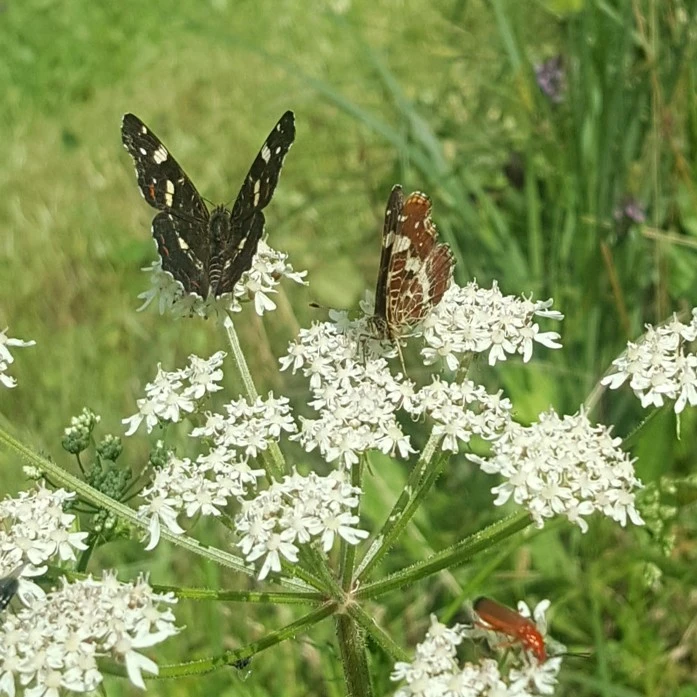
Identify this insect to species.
Araschnia levana
